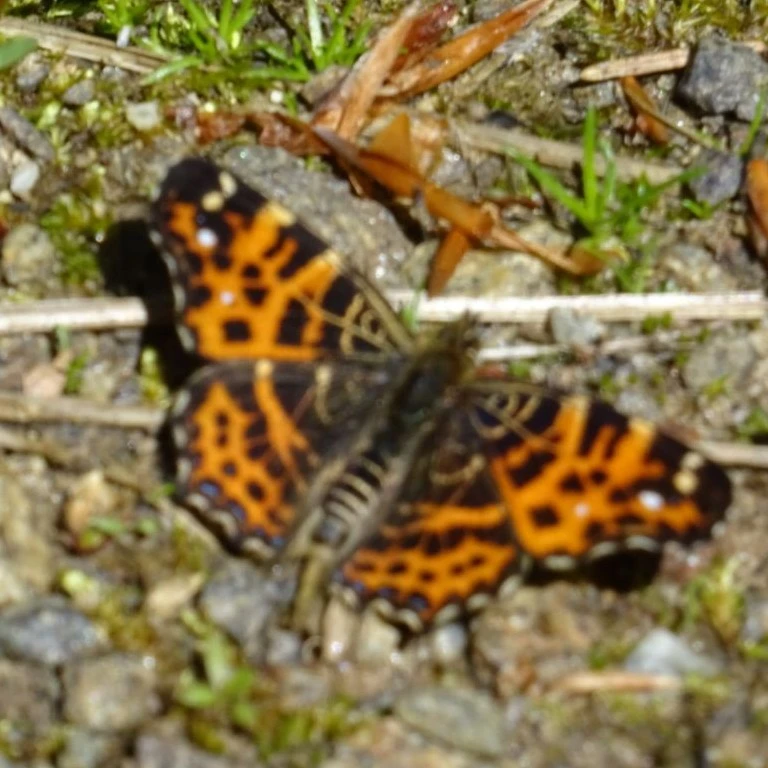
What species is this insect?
Araschnia levana
